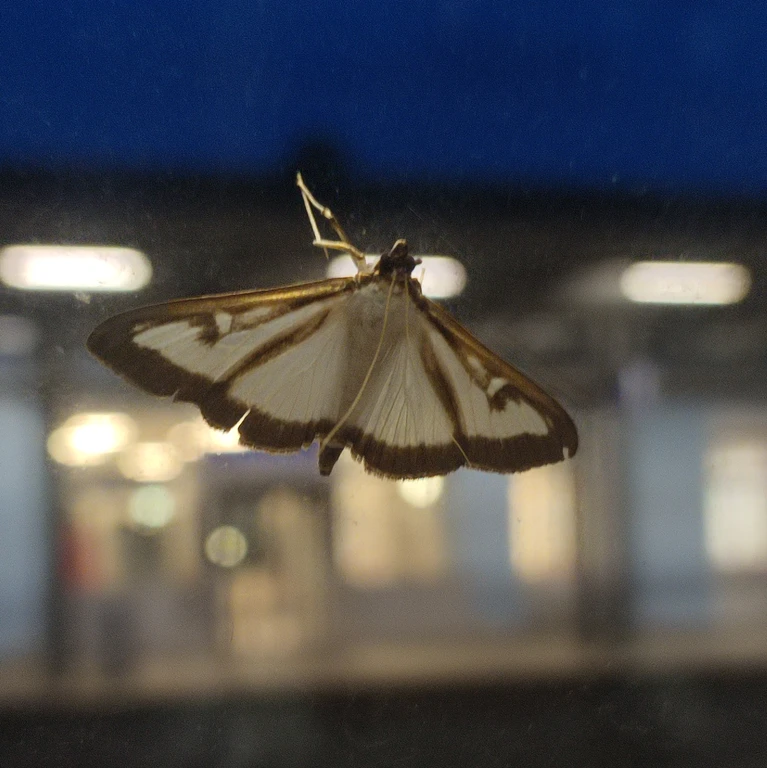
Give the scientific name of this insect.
Cydalima perspectalis
